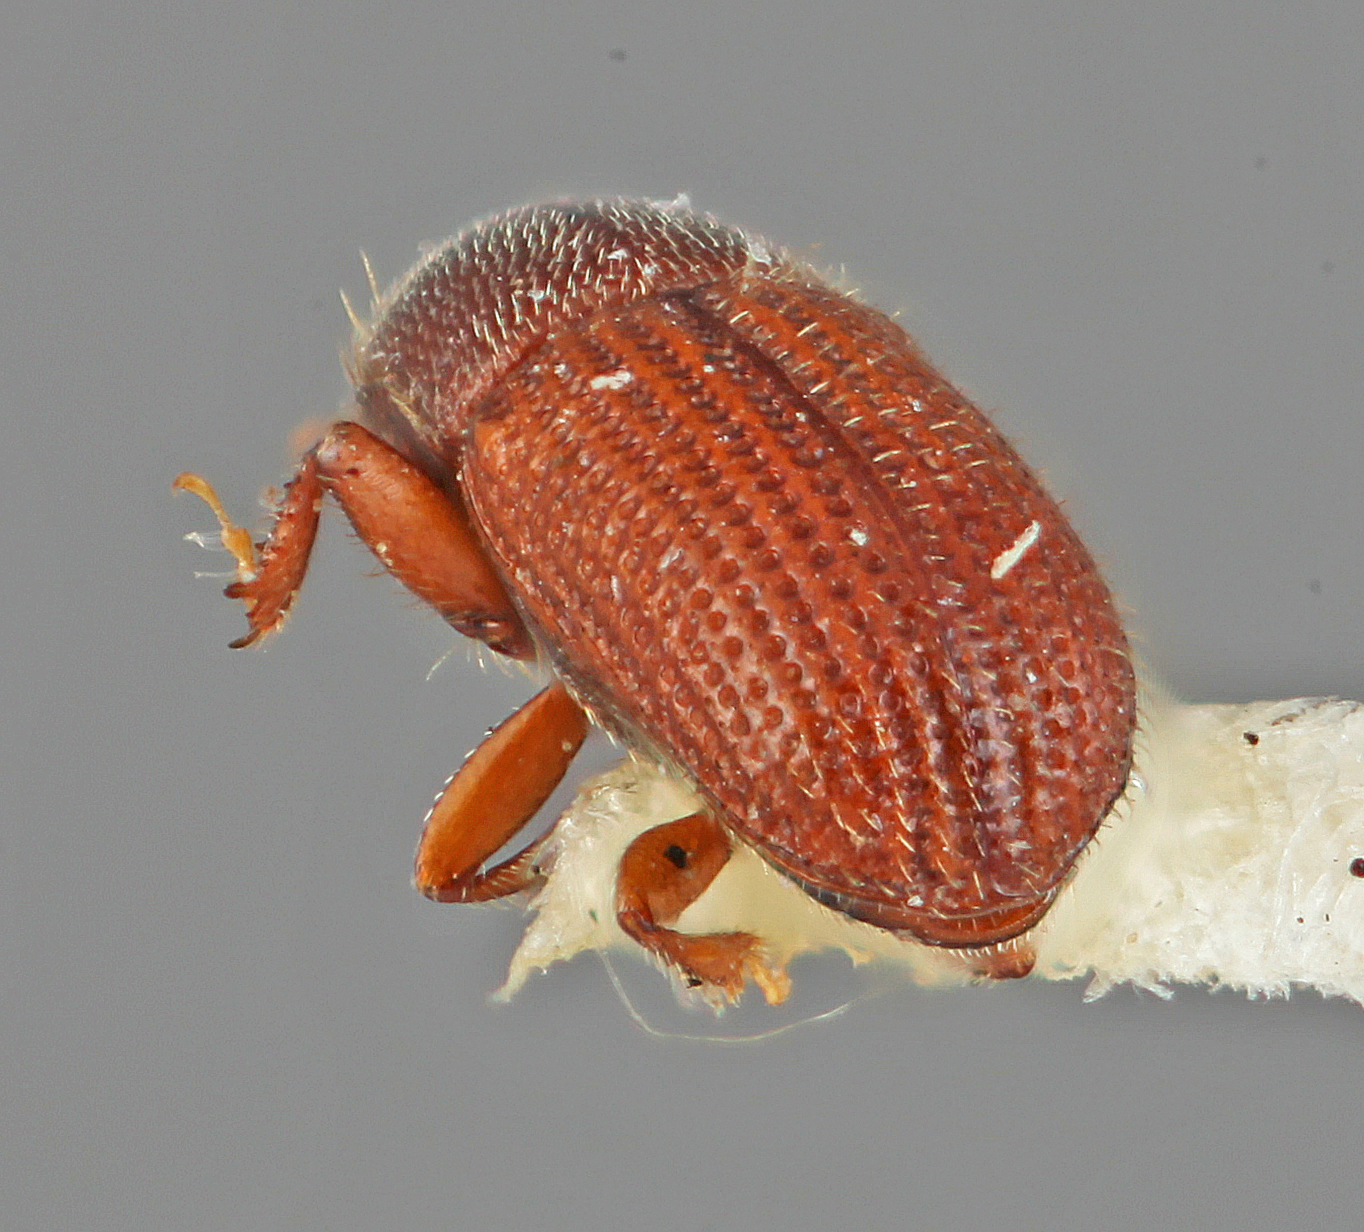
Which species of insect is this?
Microborus lautus
